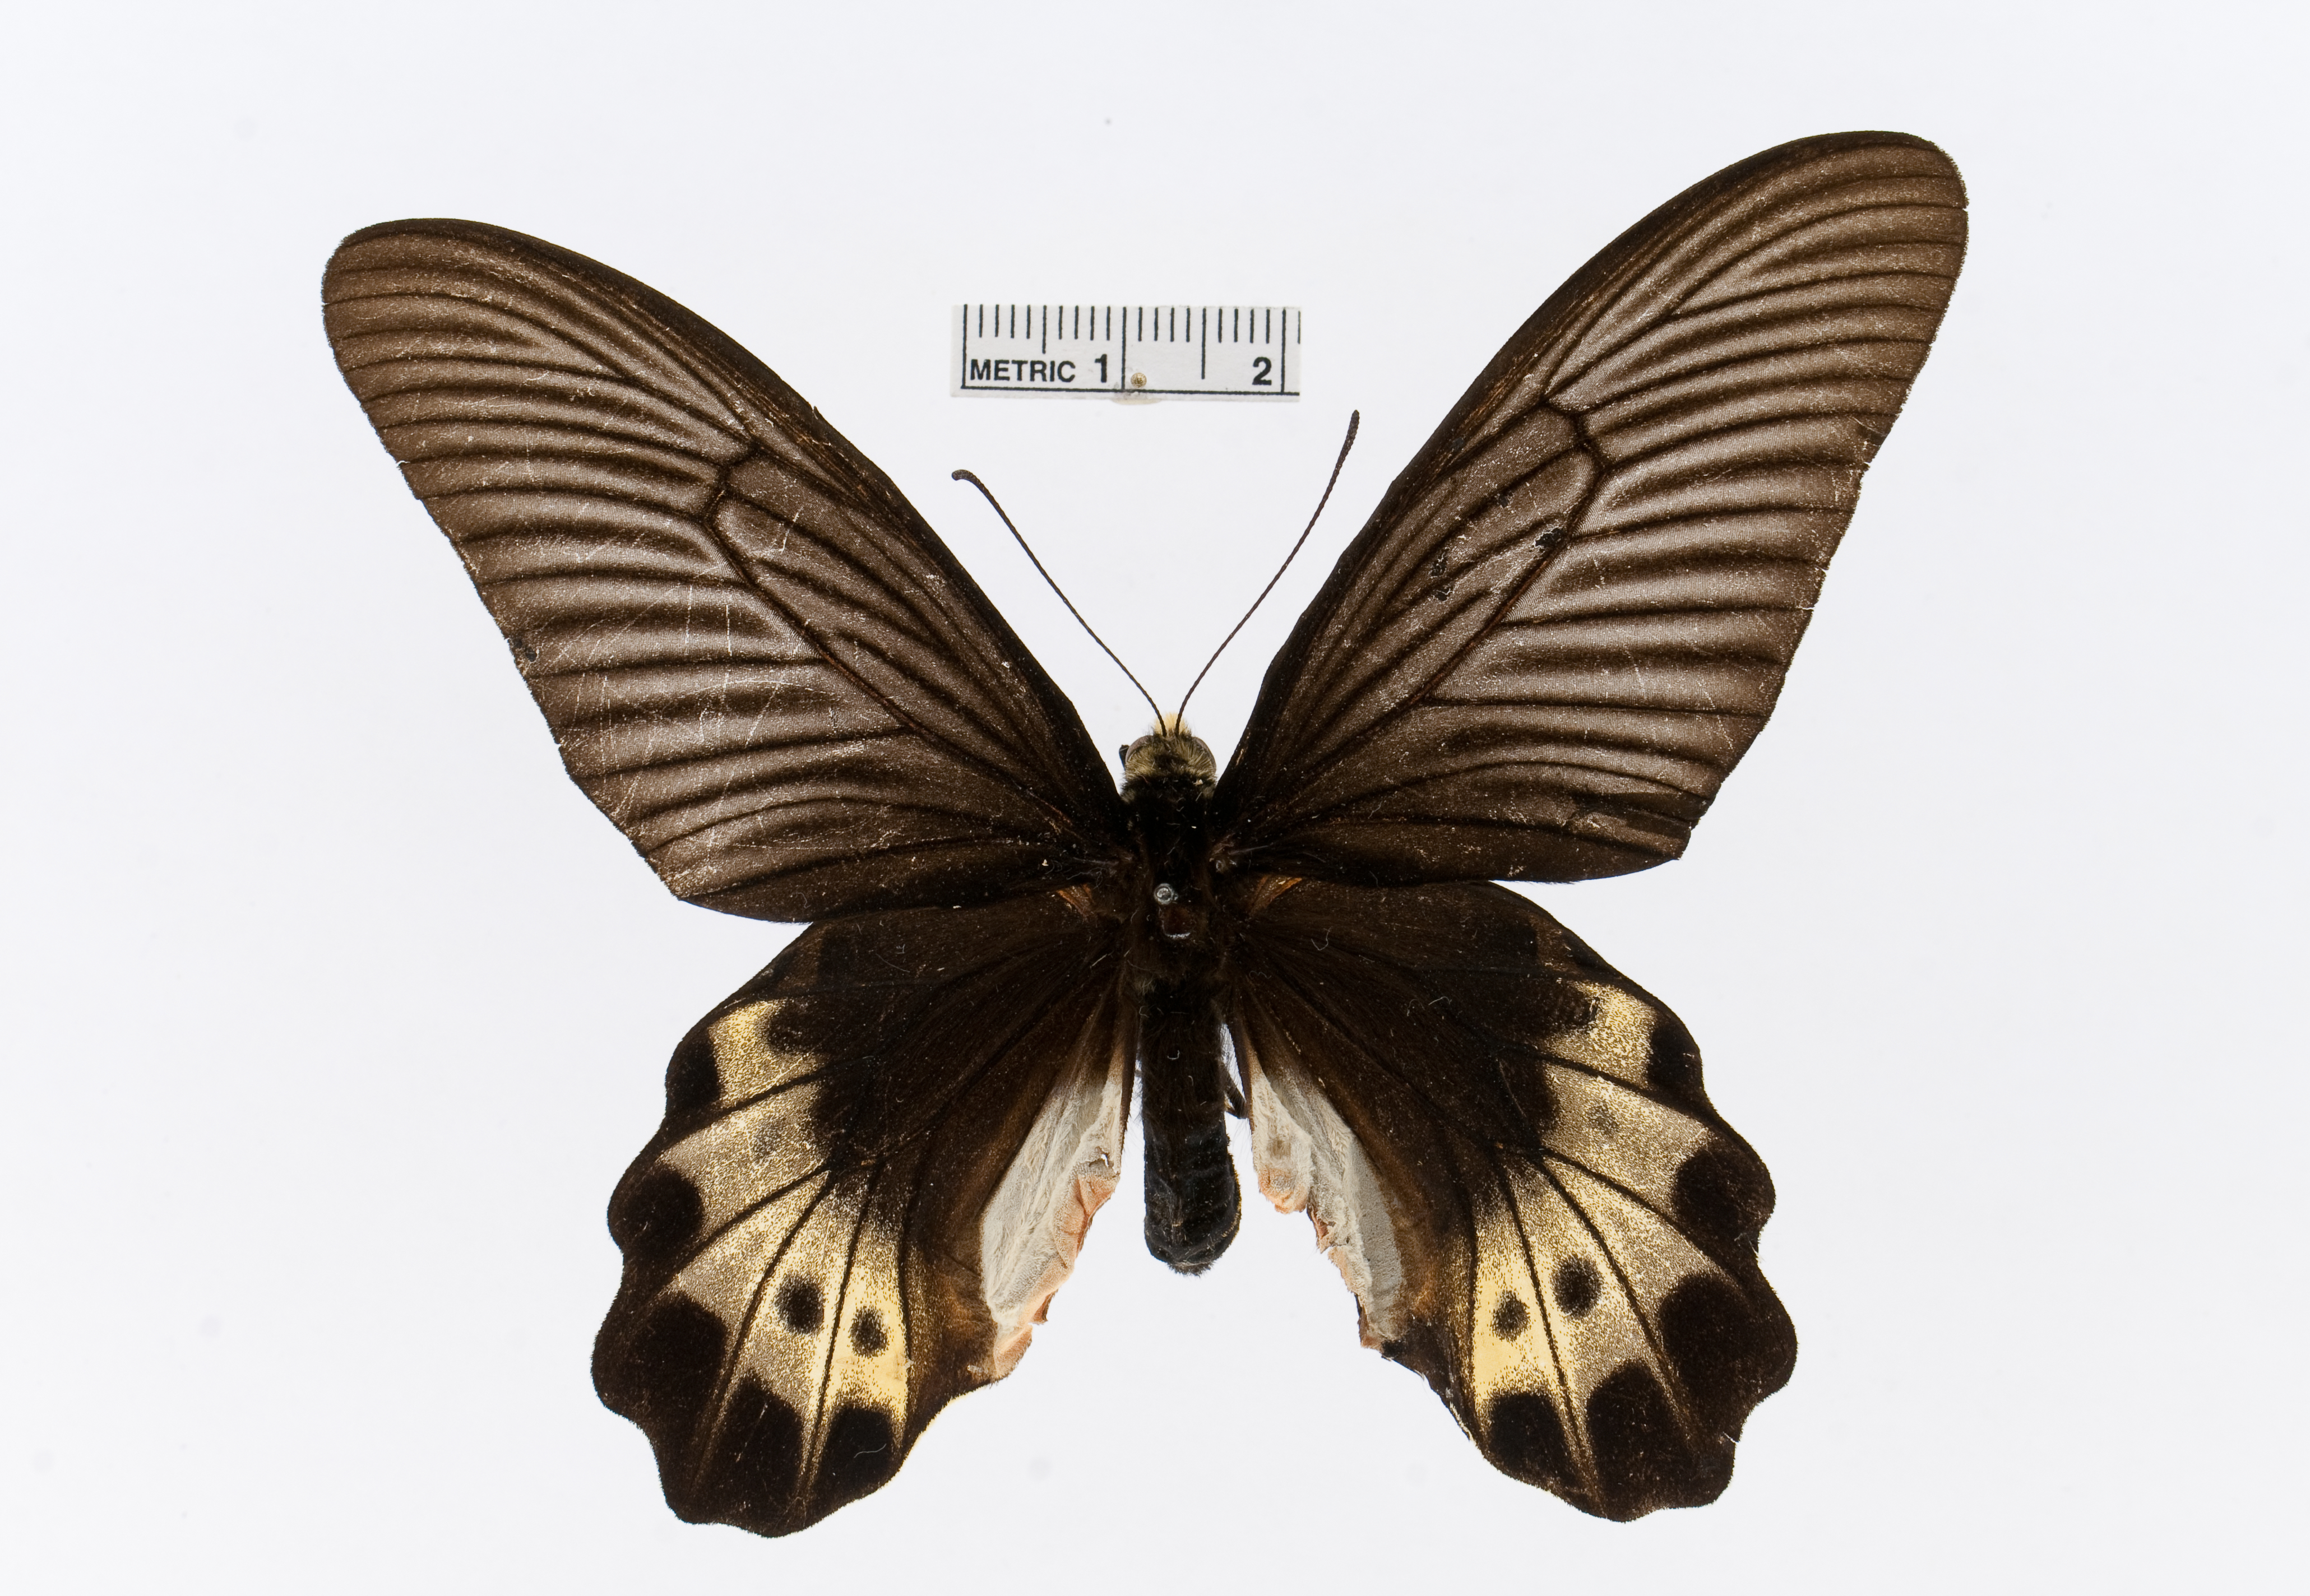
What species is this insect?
Atrophaneura sycorax
